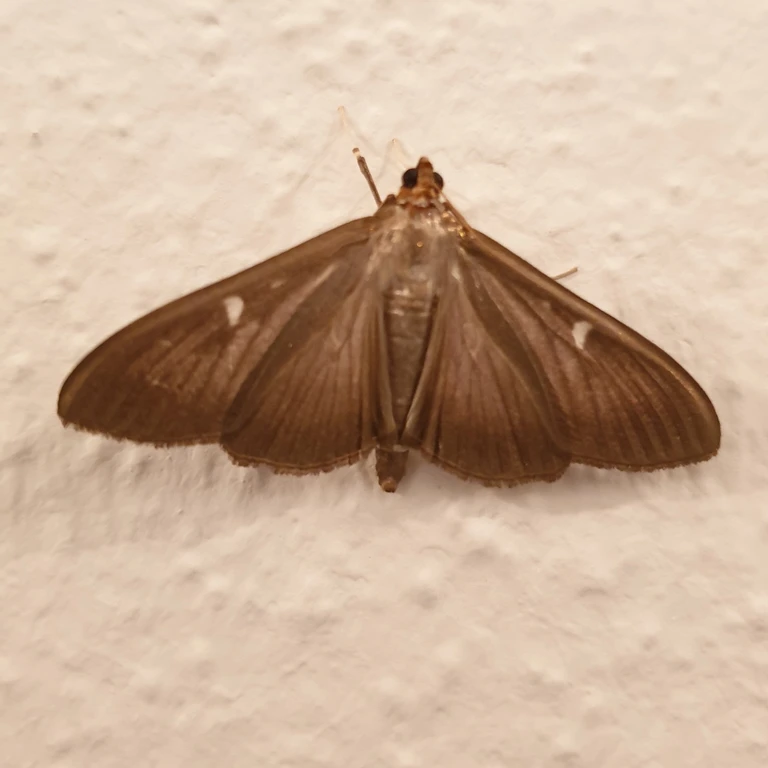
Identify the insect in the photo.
Cydalima perspectalis
